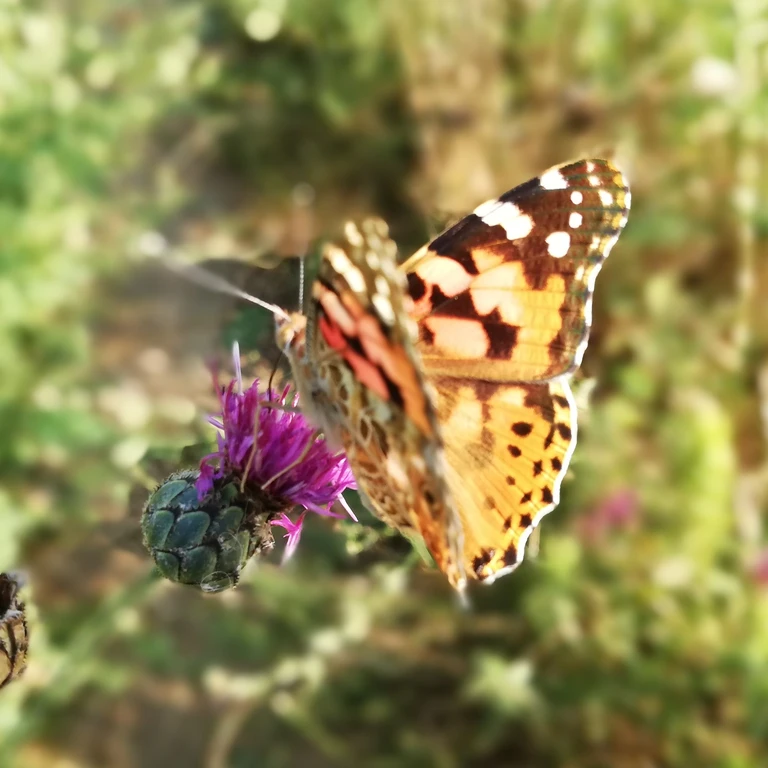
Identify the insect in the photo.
Vanessa cardui
